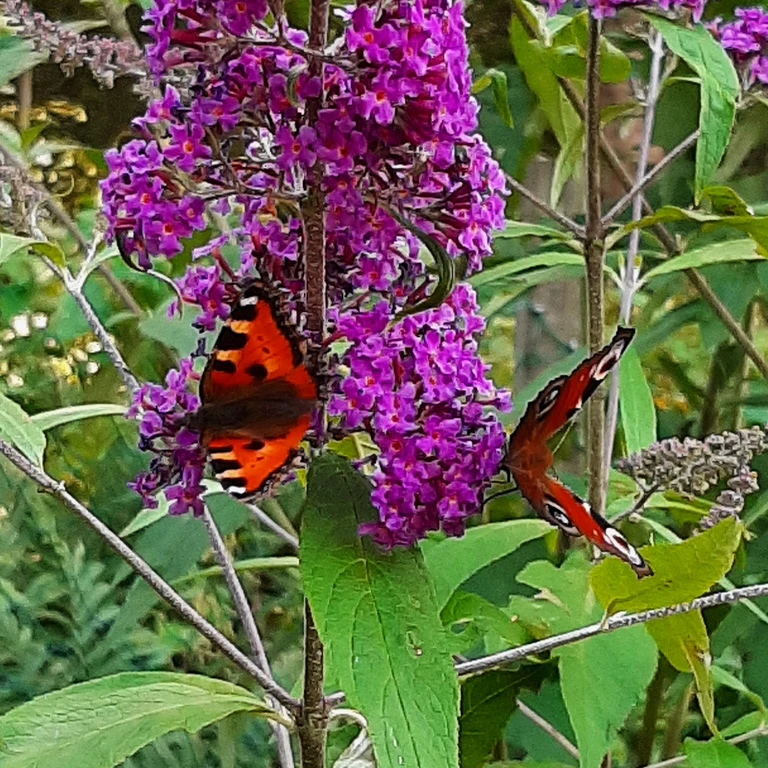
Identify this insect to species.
Aglais urticae
